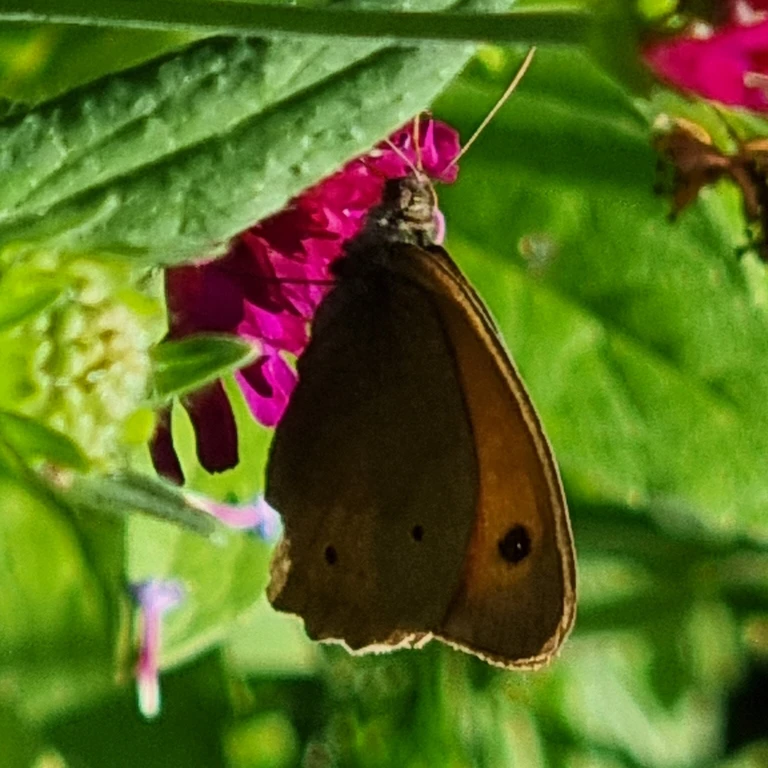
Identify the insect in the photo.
Maniola jurtina
